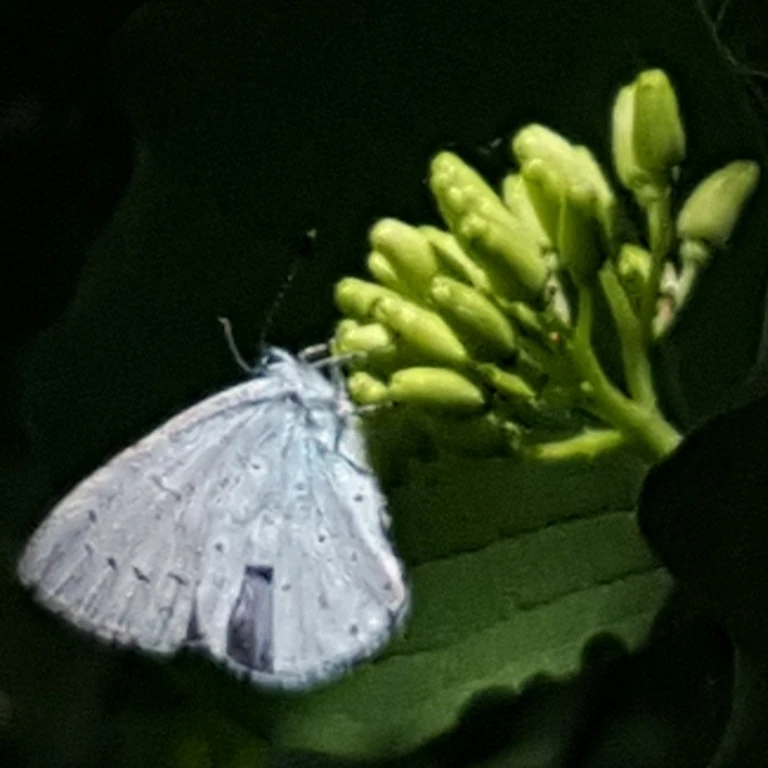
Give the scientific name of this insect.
Celastrina argiolus
